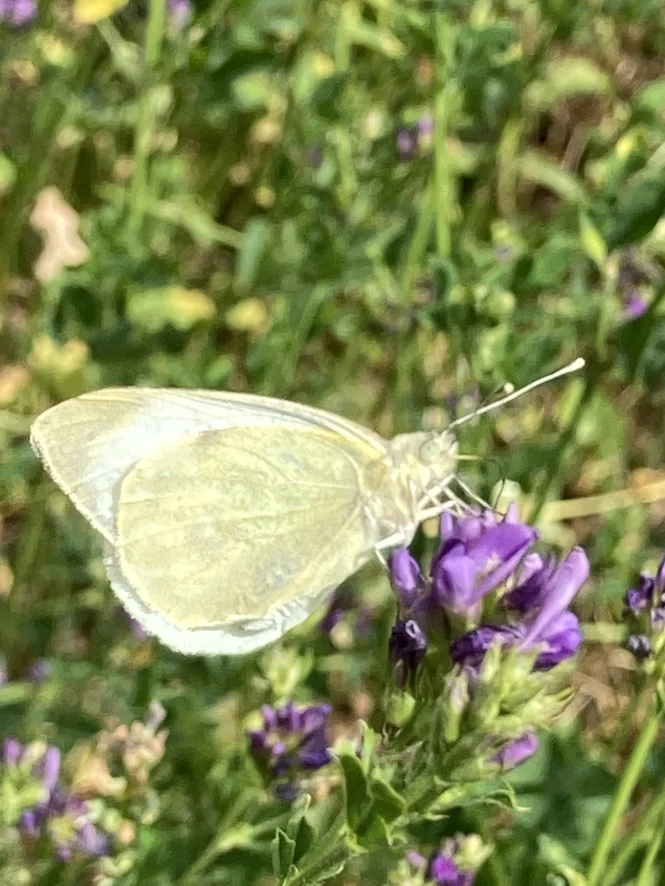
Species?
Pieris brassicae
